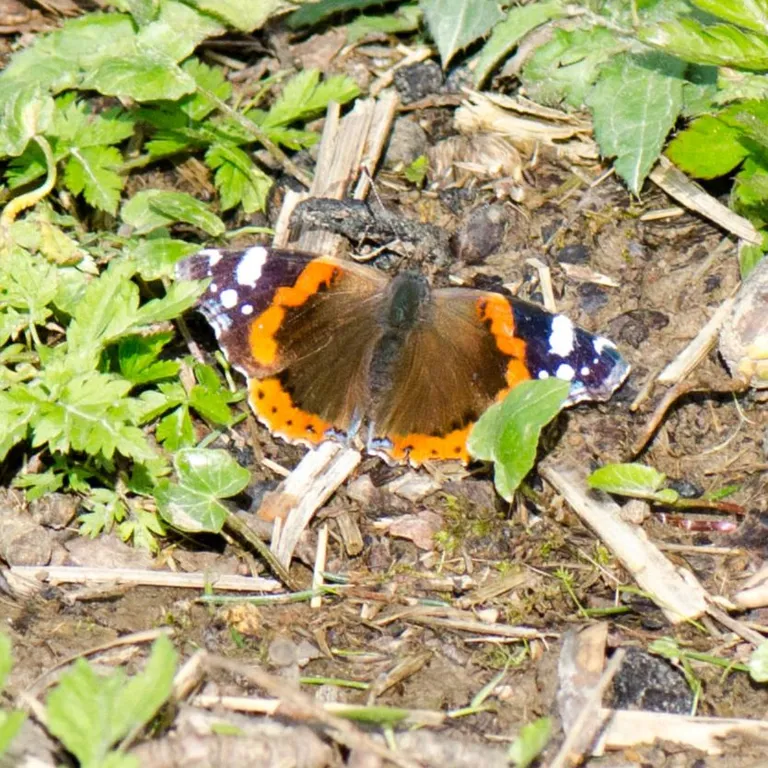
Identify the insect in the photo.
Vanessa atalanta
